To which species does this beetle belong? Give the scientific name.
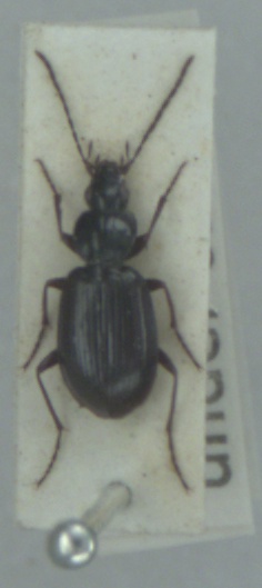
Agonum fuliginosum
